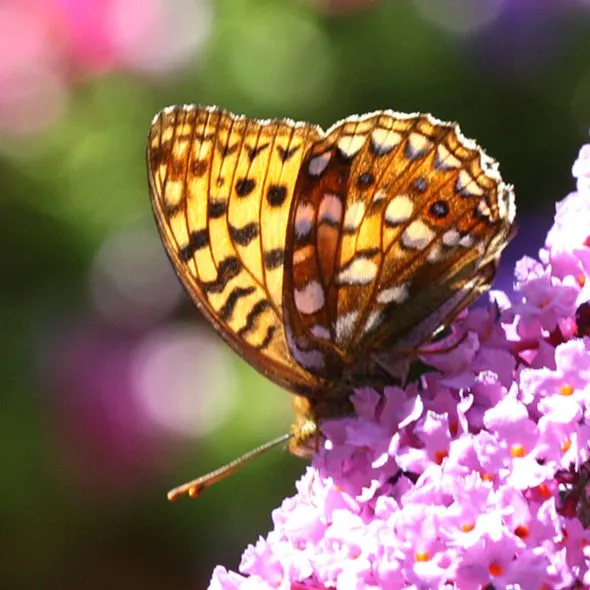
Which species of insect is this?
Fabriciana adippe
